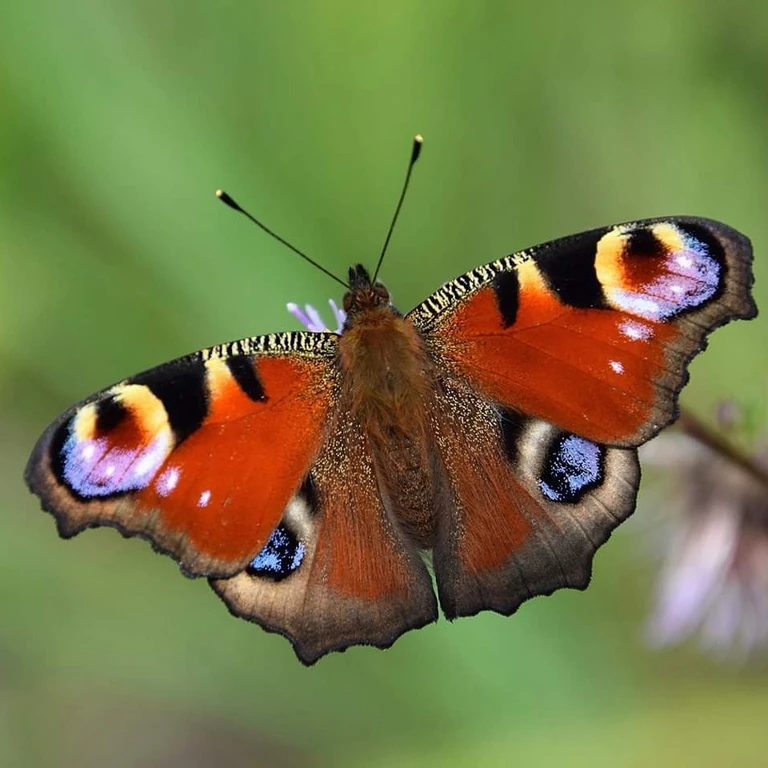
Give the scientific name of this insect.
Aglais io
